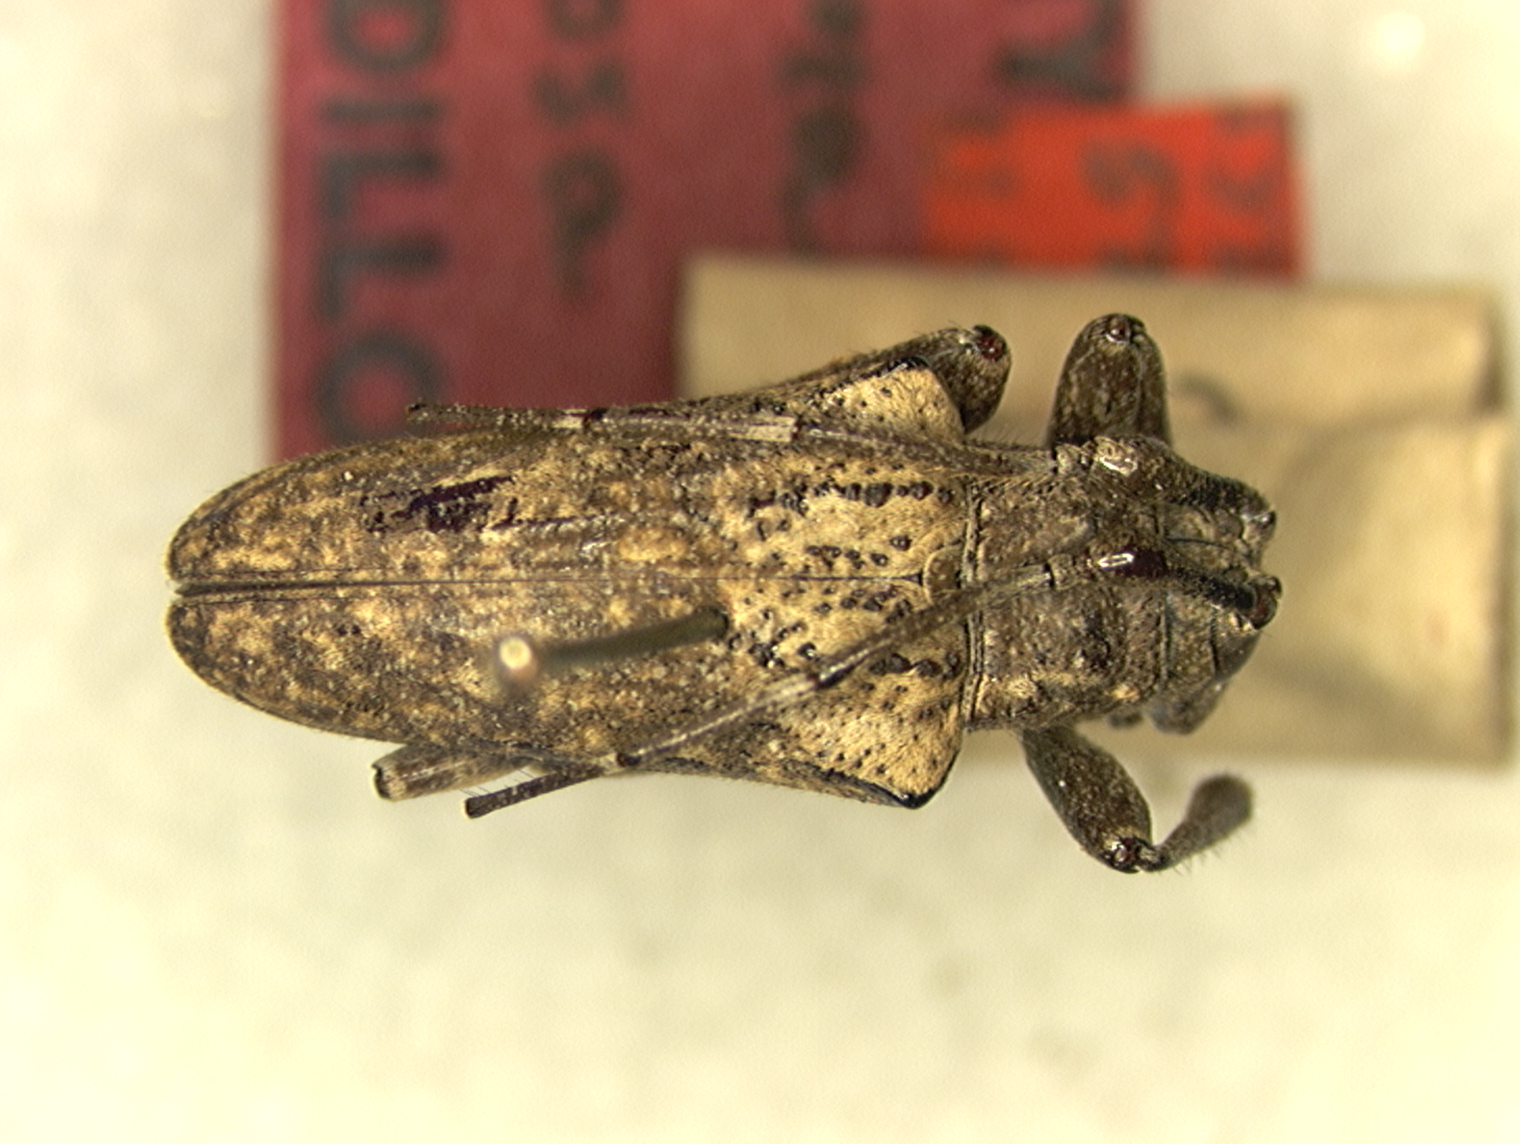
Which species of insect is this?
Hypsioma rimosa
